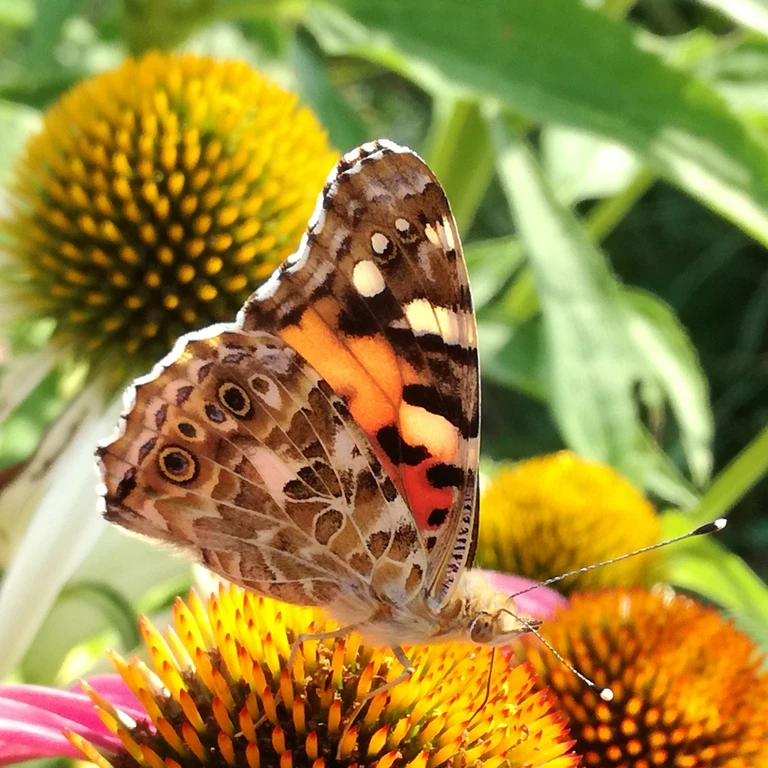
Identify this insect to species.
Vanessa cardui
